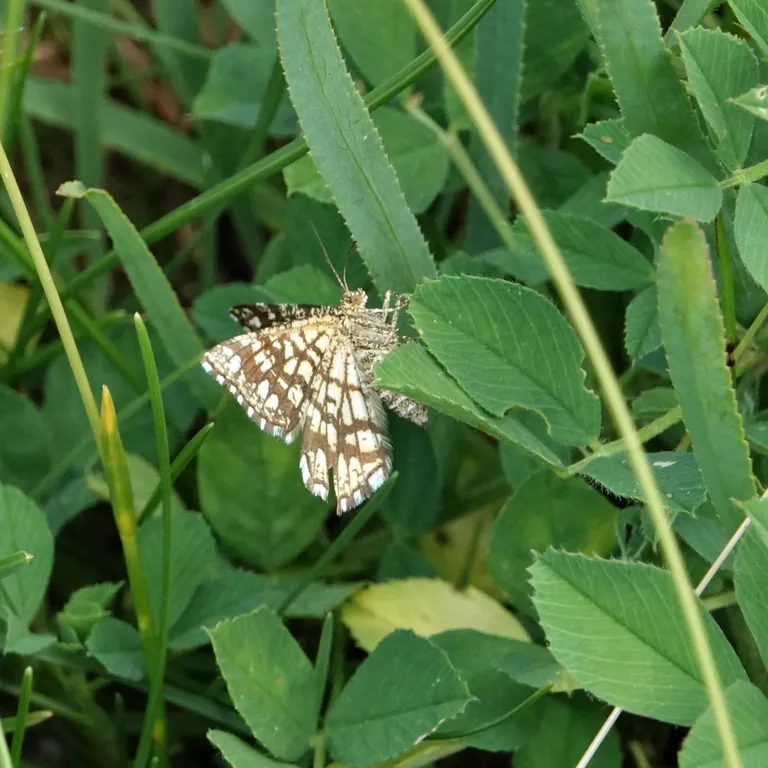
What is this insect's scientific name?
Chiasmia clathrata
